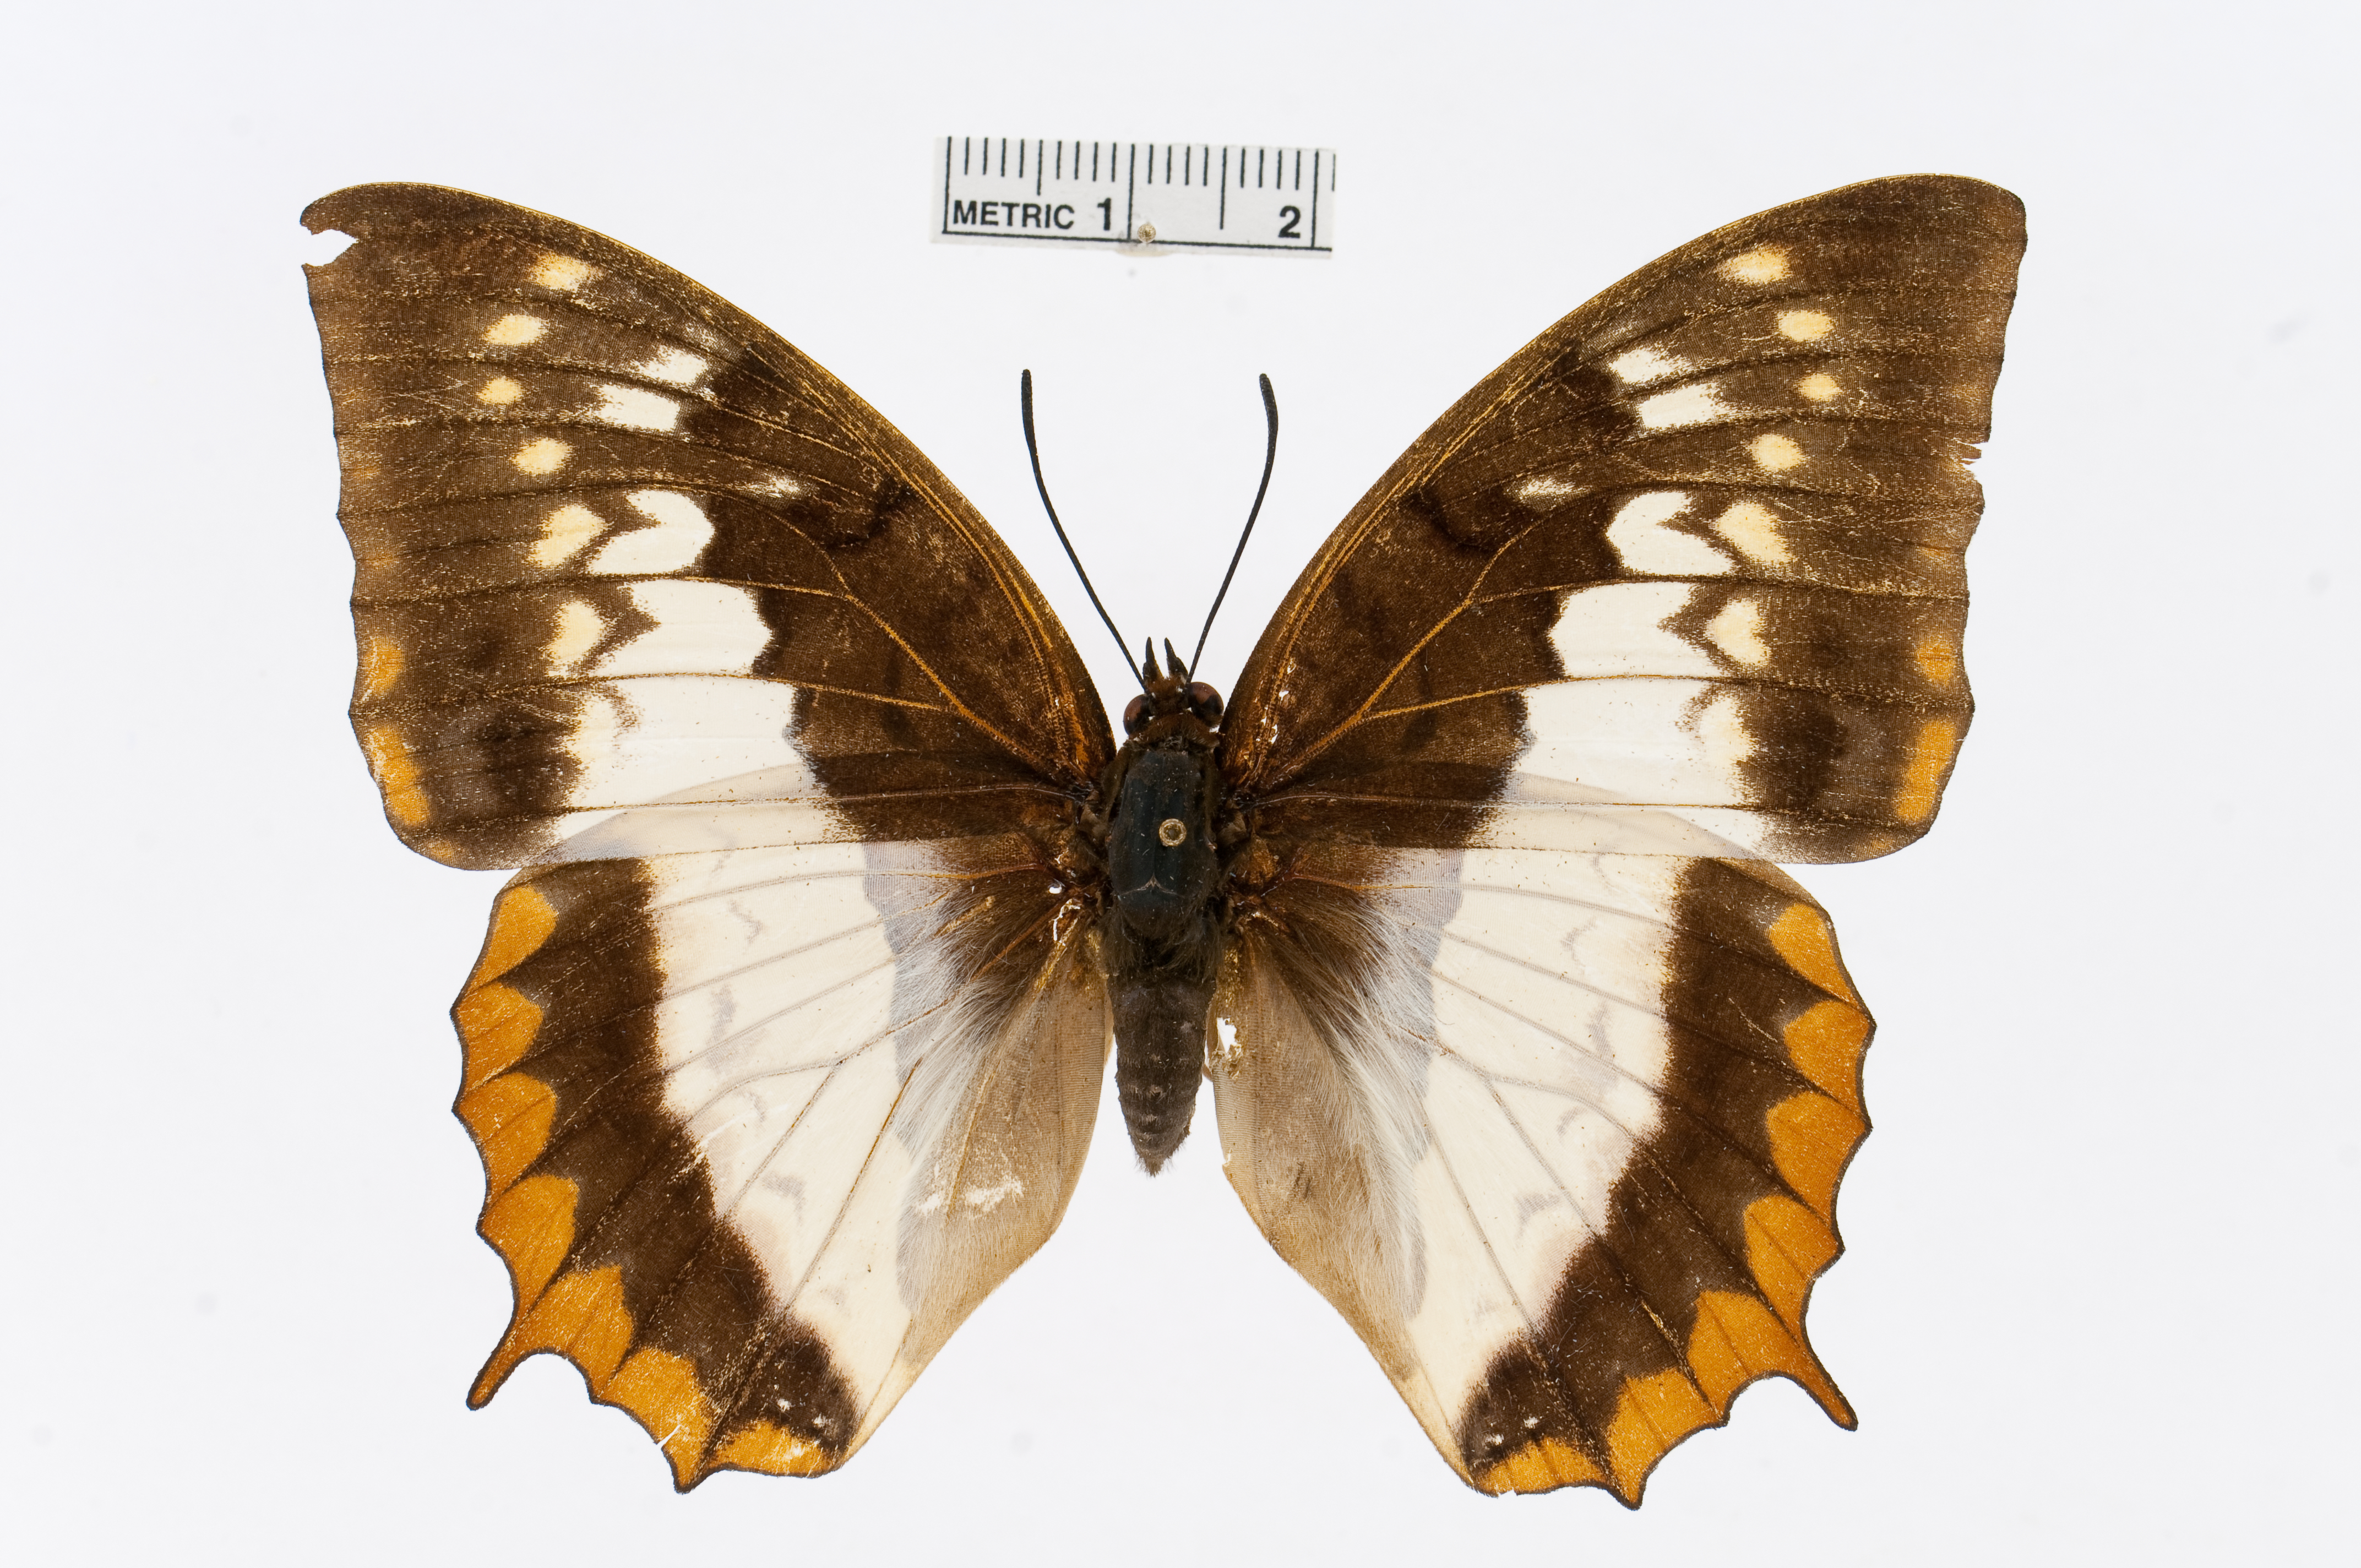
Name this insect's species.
Charaxes protoclea
